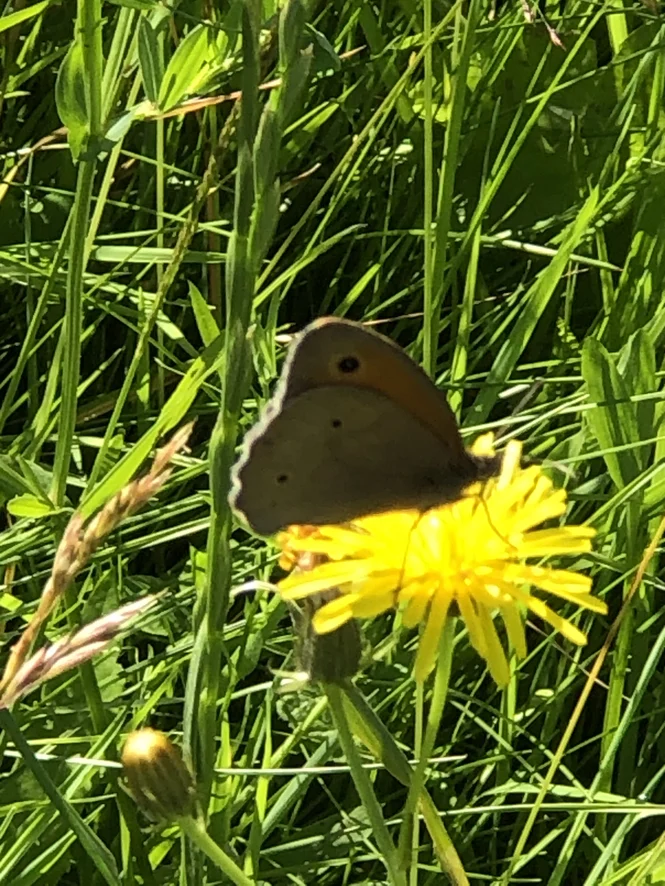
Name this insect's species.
Maniola jurtina
